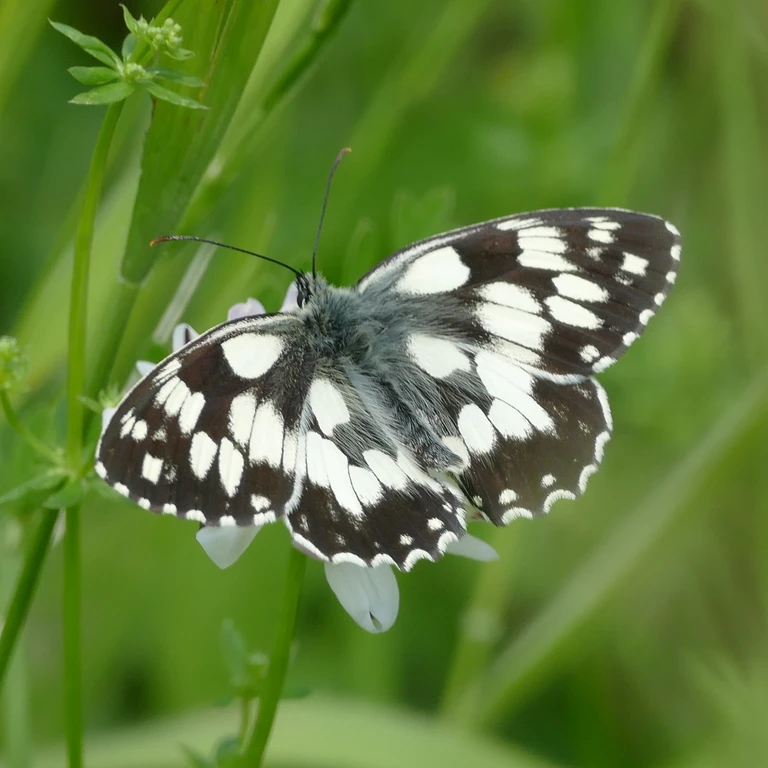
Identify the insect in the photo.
Melanargia galathea
